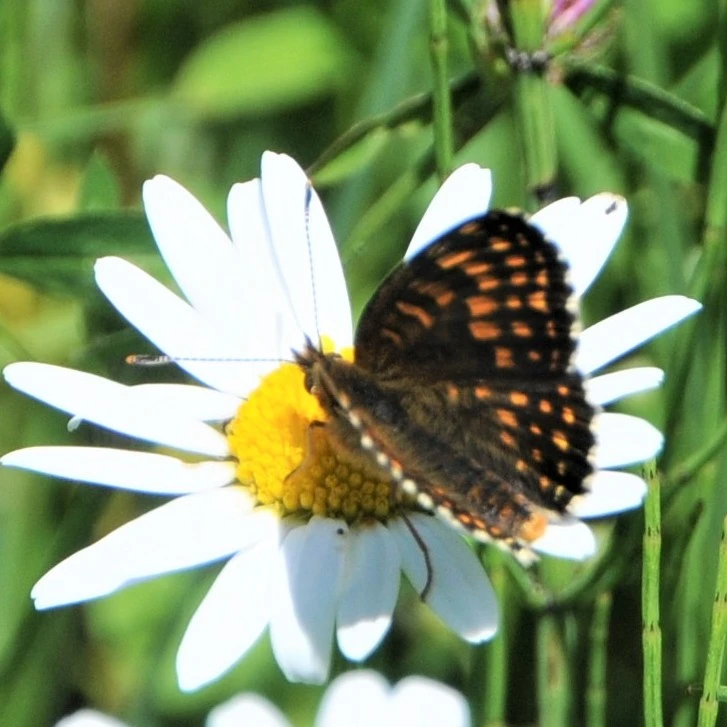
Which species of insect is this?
Melitaea diamina
